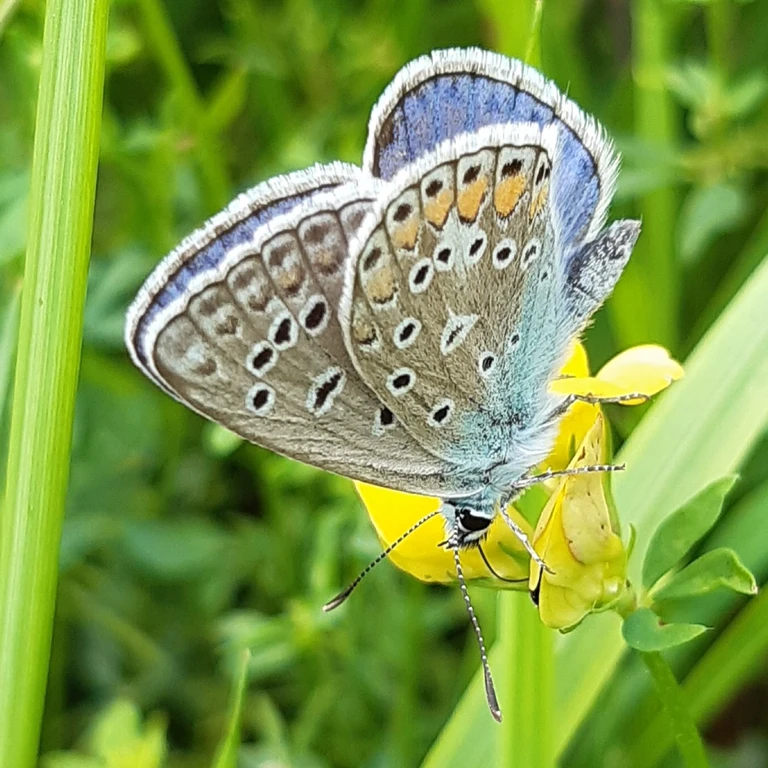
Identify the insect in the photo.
Polyommatus icarus
